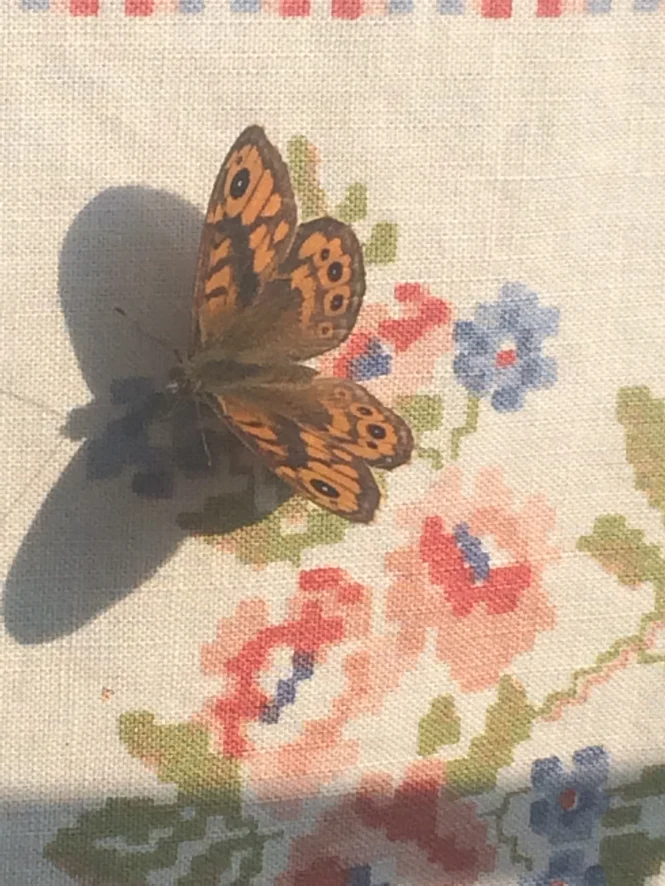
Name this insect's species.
Lasiommata megera (also Pararge megera)
